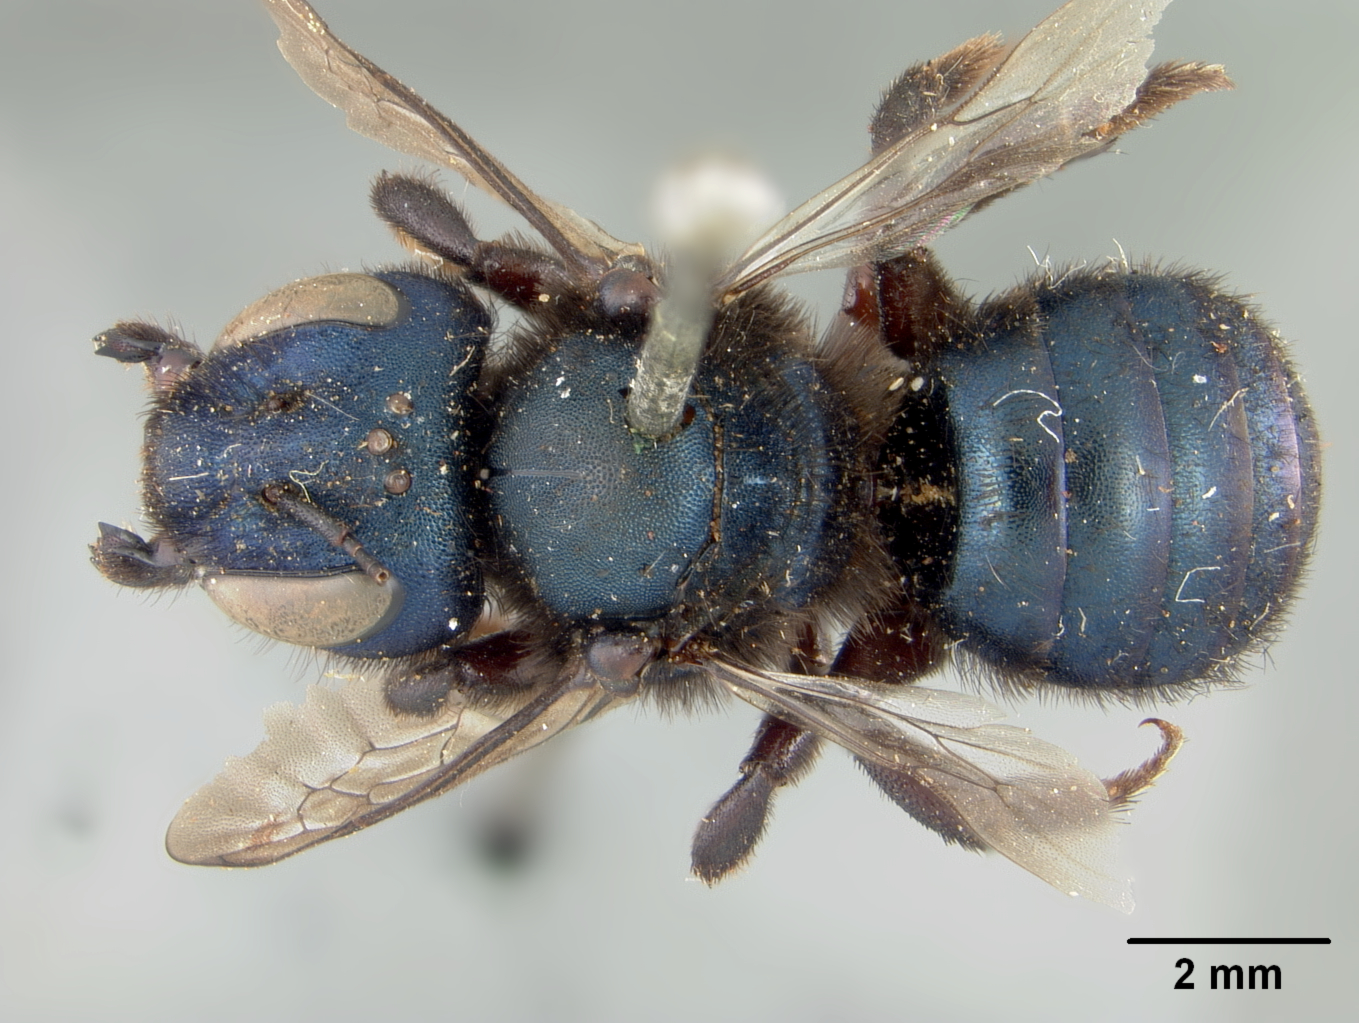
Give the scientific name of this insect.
Osmia putata
